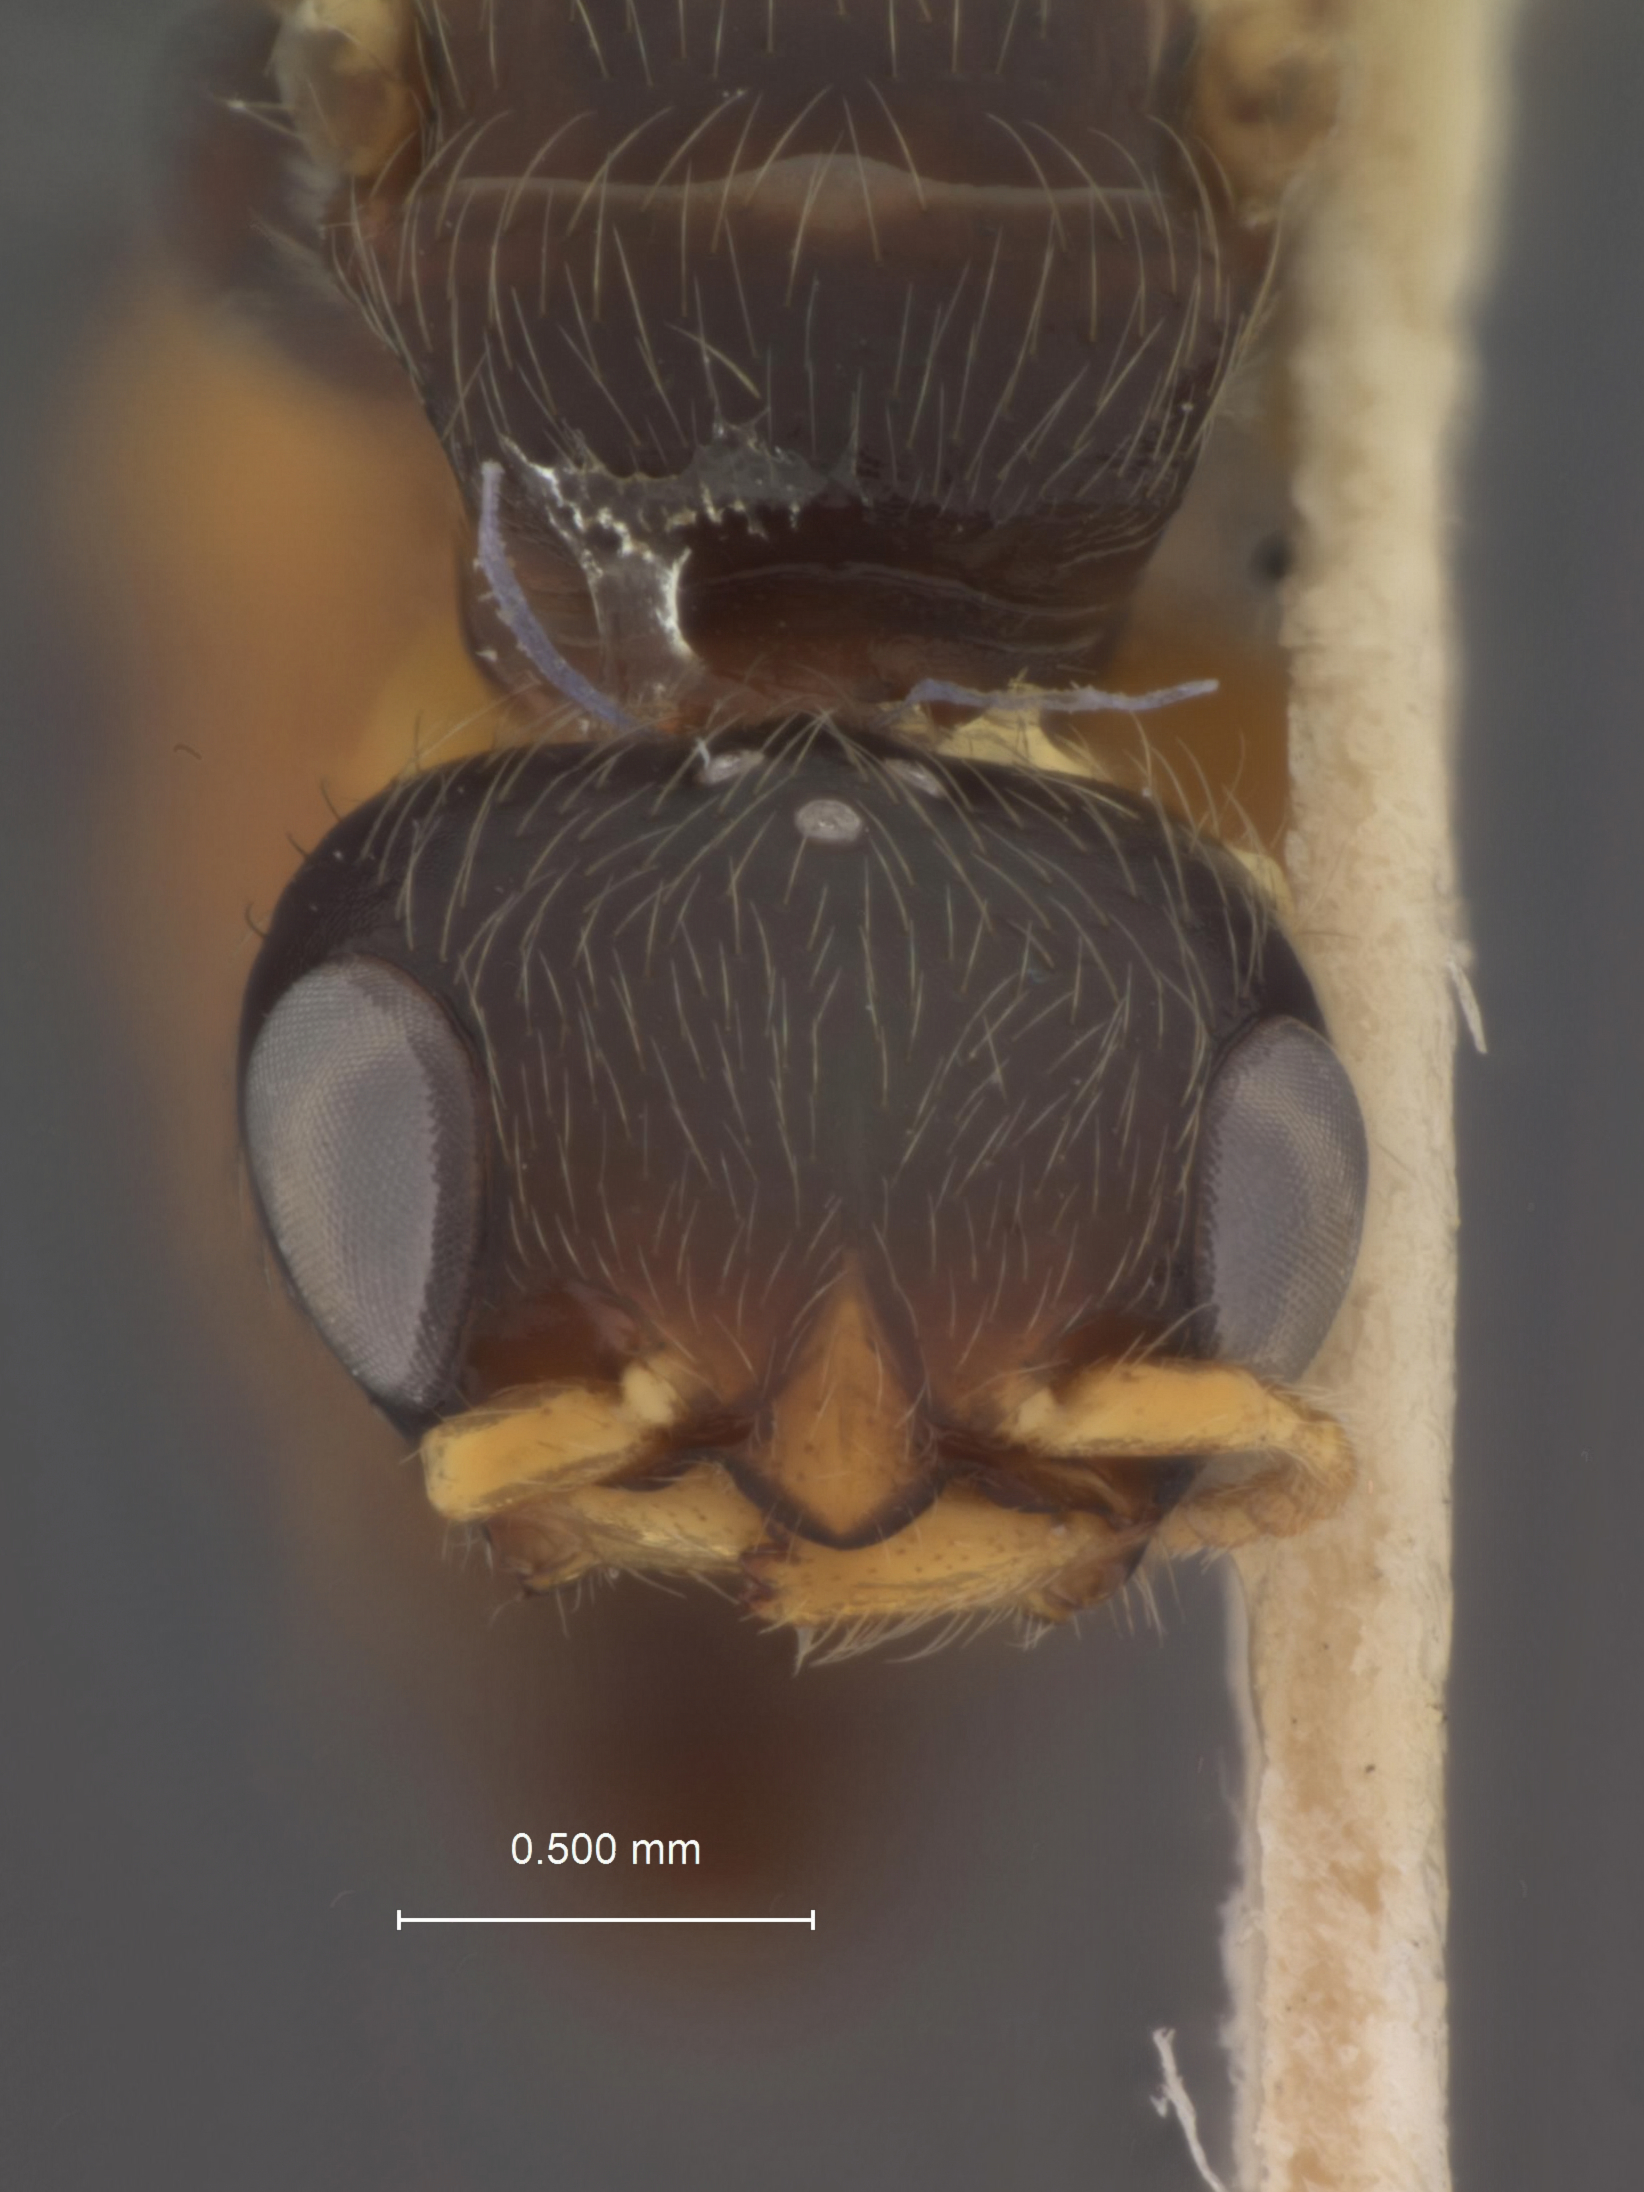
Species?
Prosierola variegata
